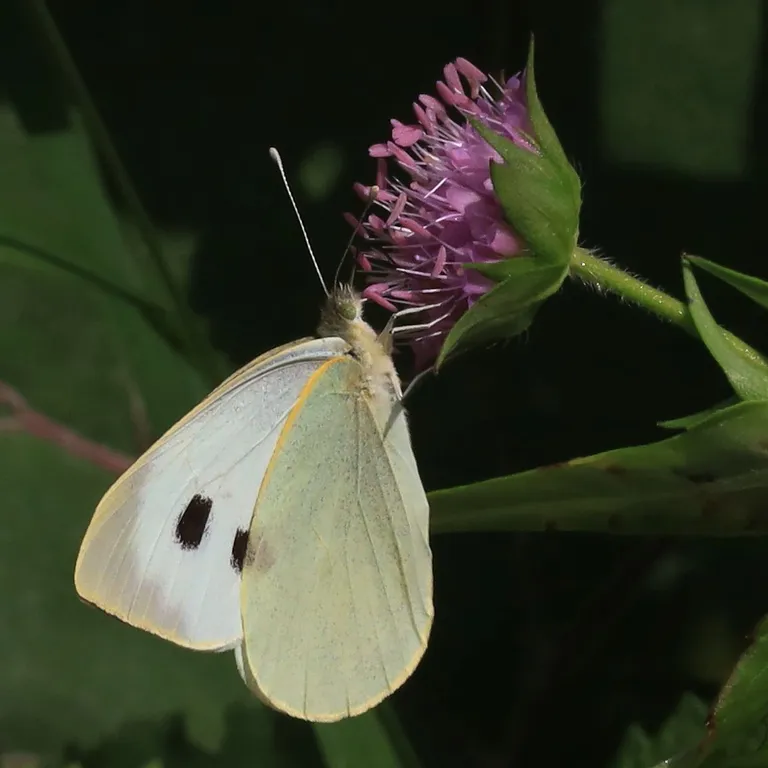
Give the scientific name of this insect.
Pieris brassicae
